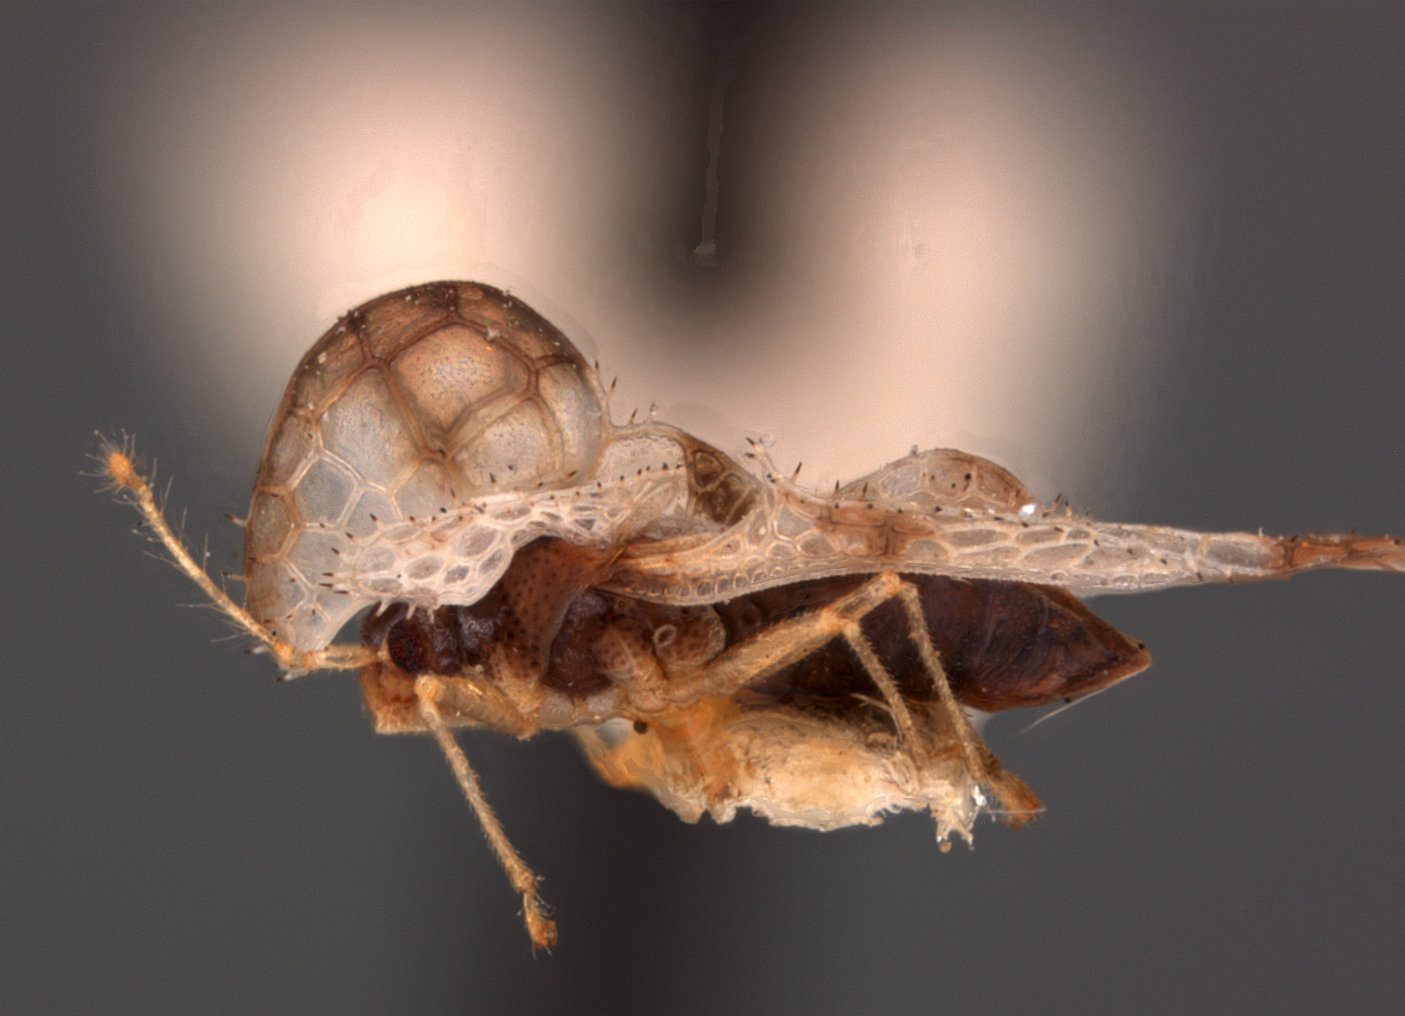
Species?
Corythucha coryli
